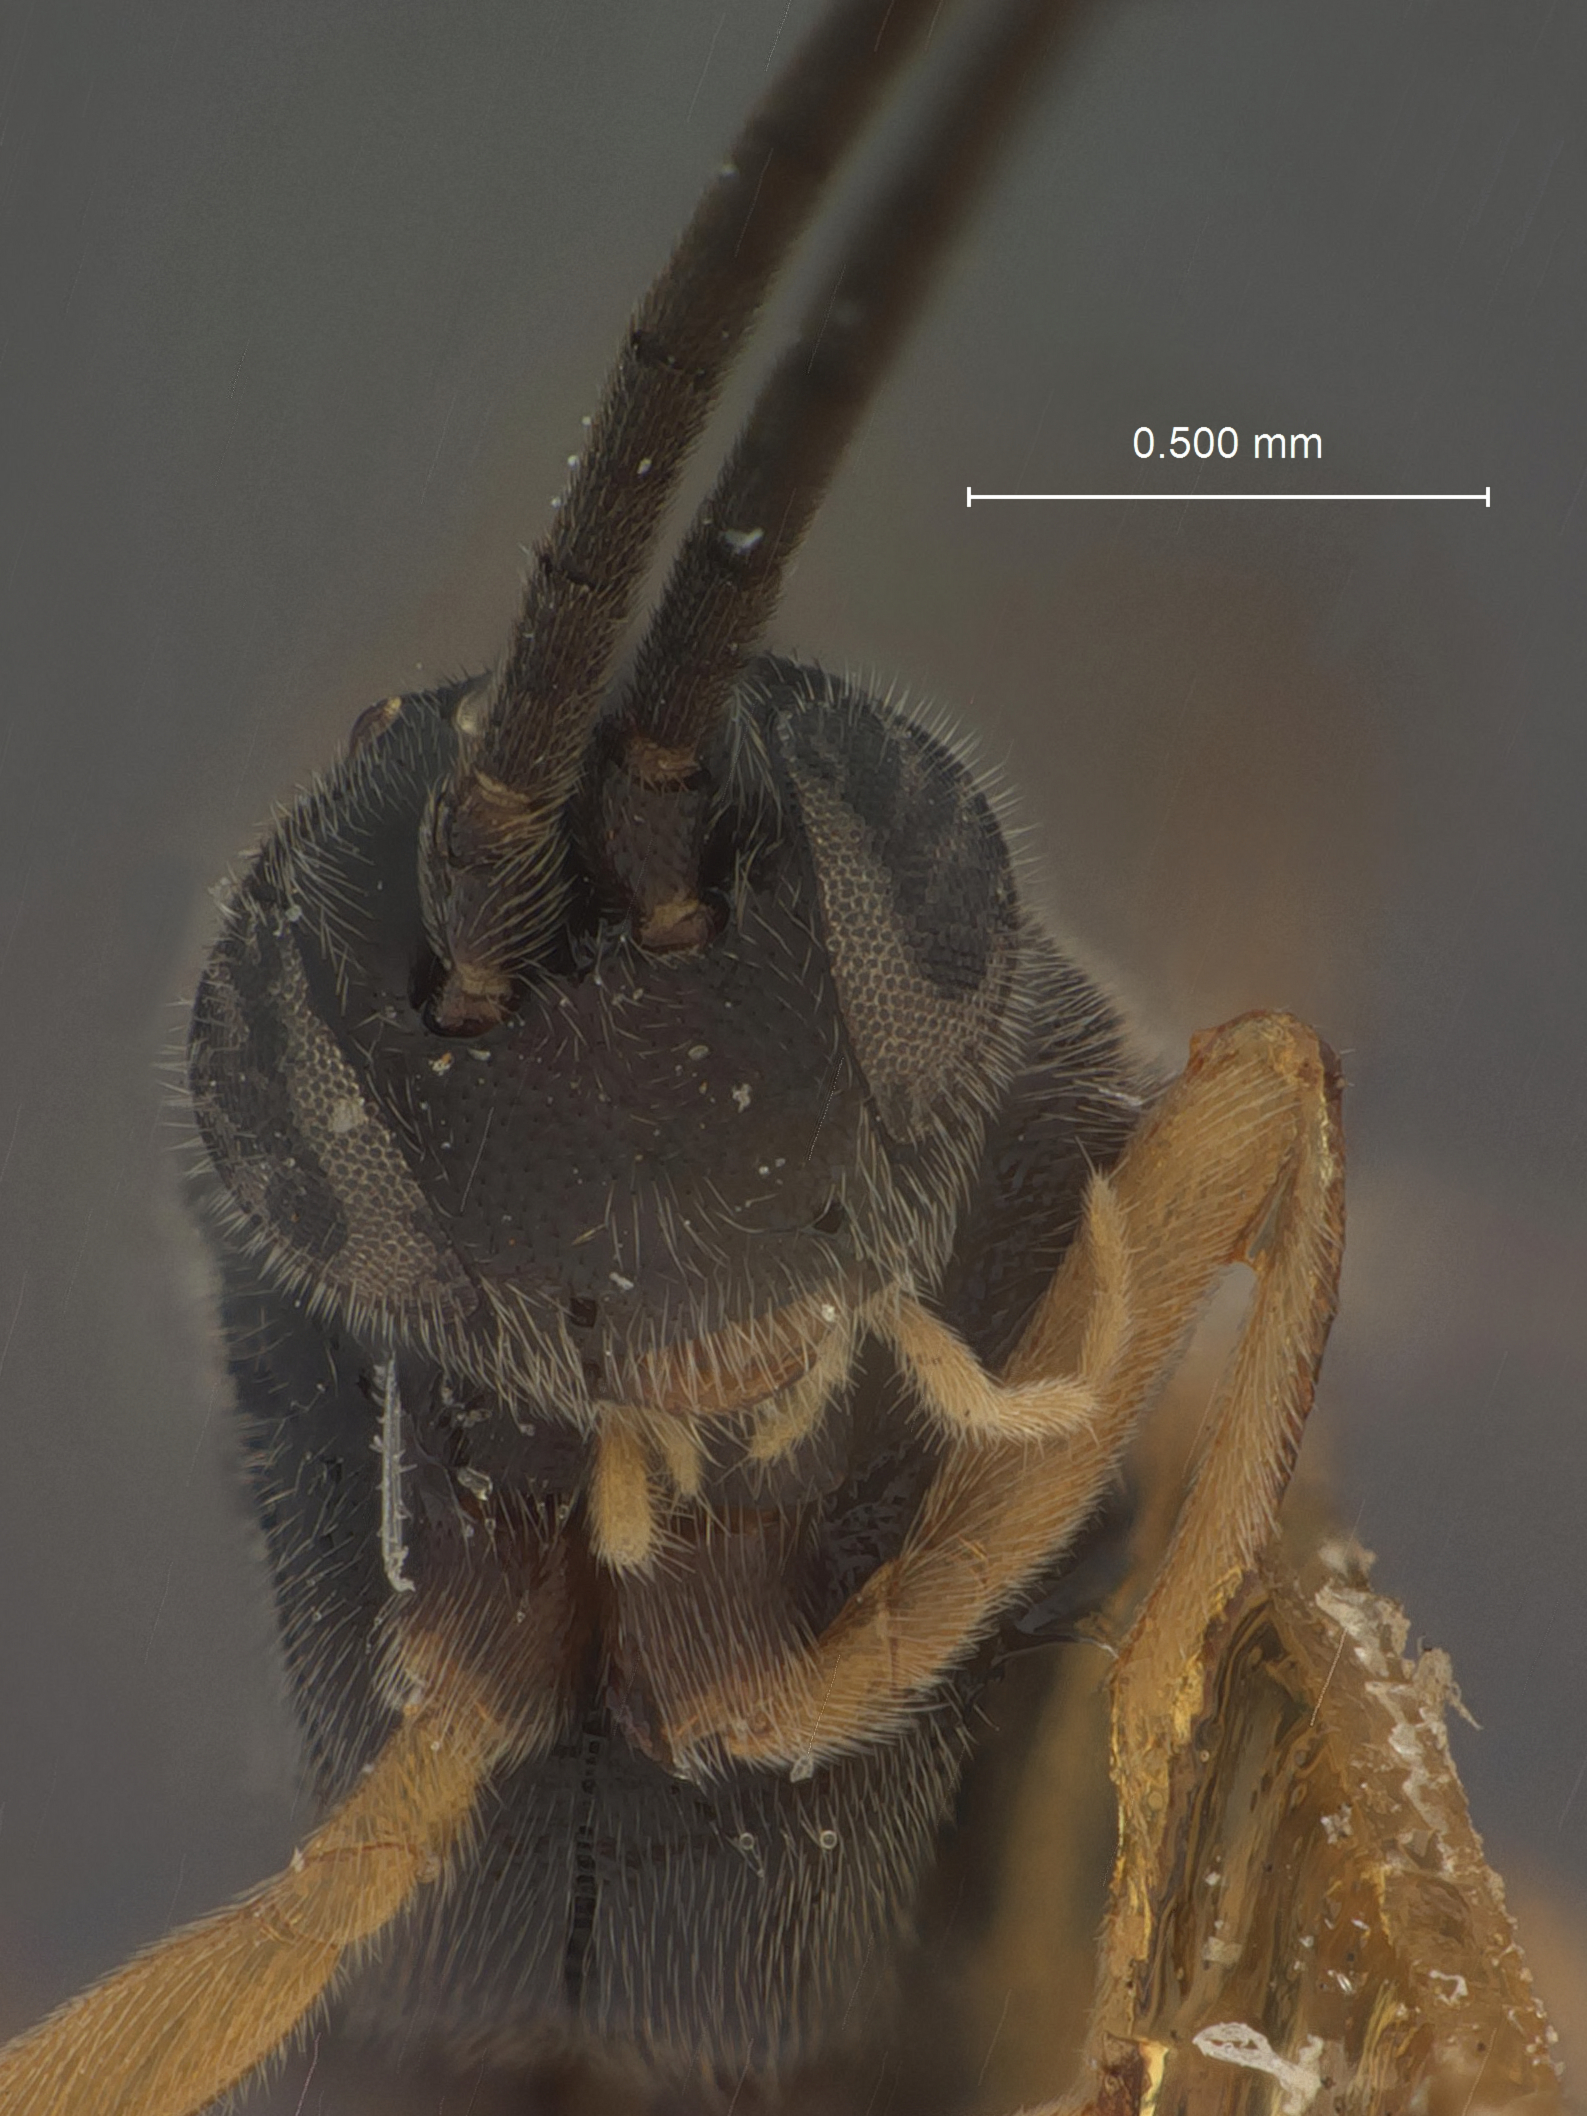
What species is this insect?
Apanteles halistidotae
